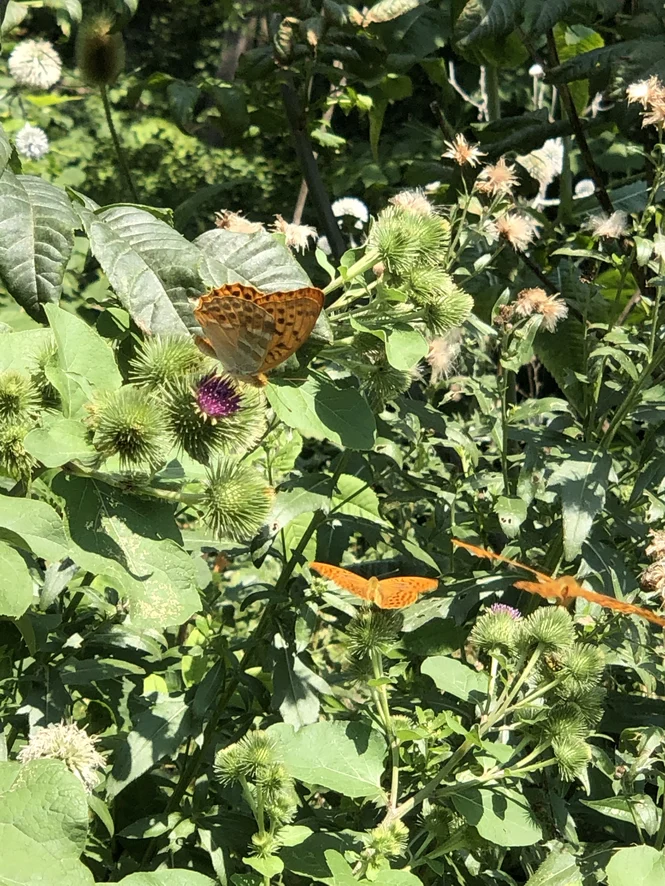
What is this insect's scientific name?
Argynnis paphia
